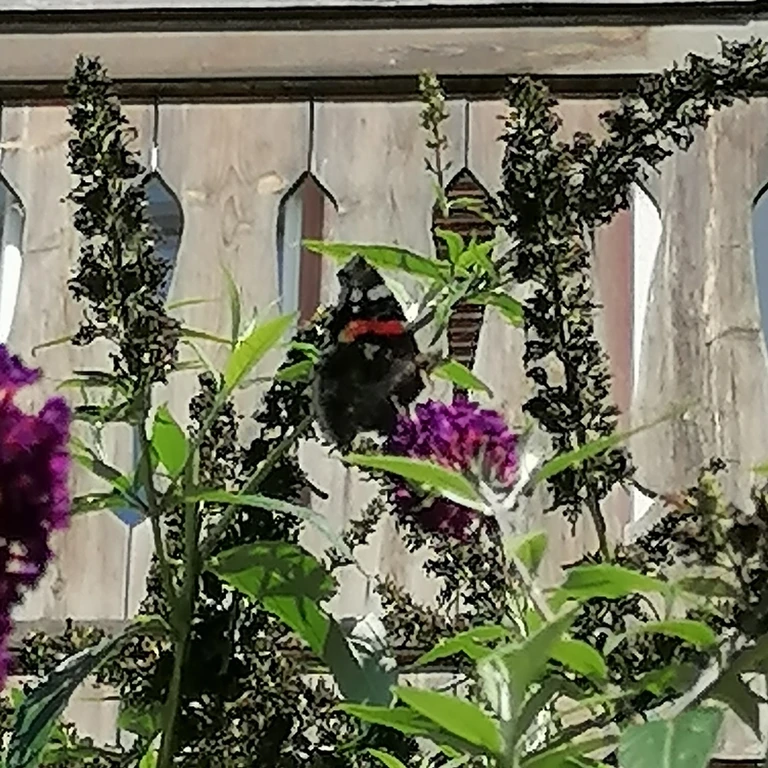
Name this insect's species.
Vanessa atalanta
